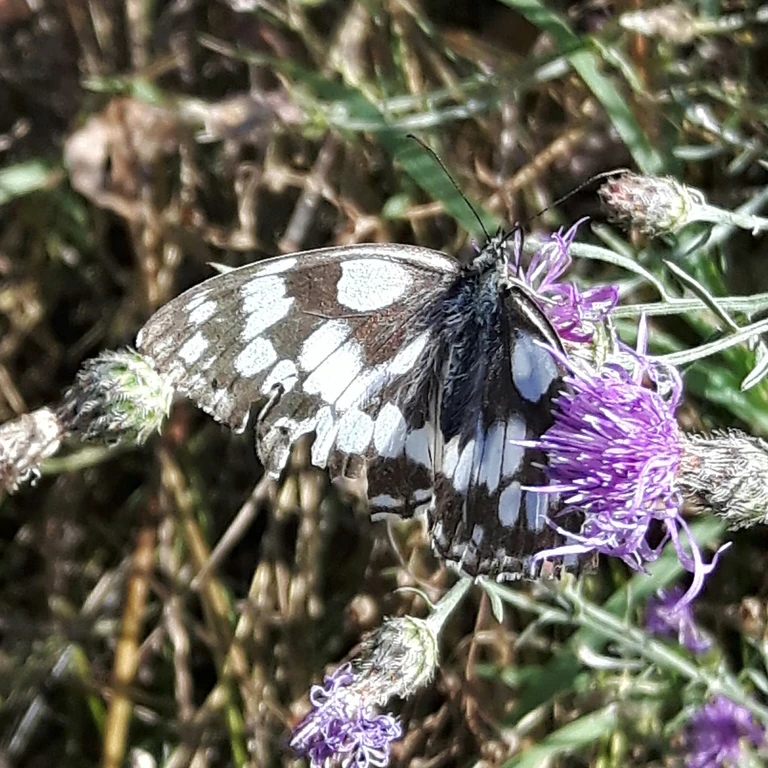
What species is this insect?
Melanargia galathea
